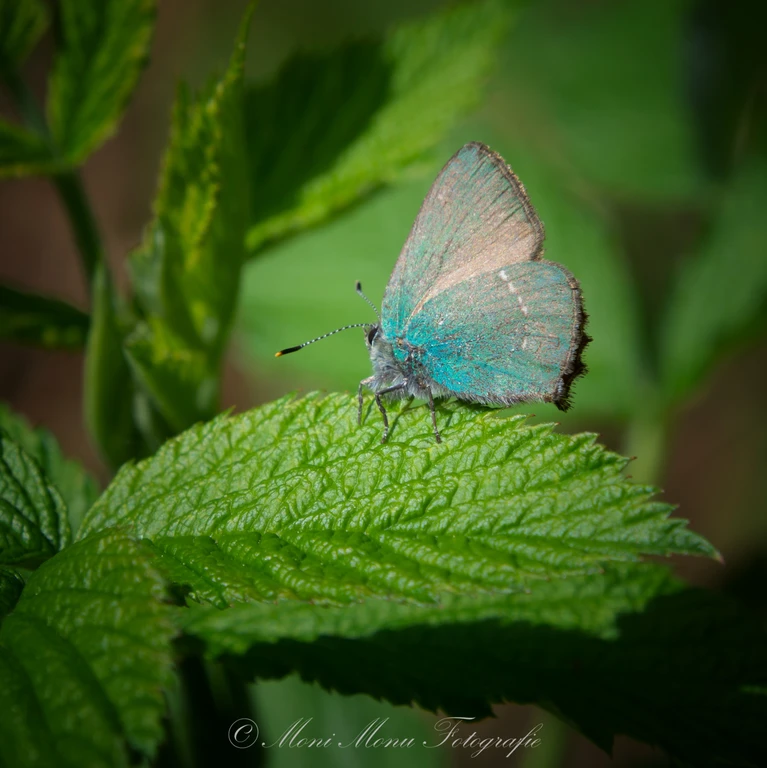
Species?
Callophrys rubi
